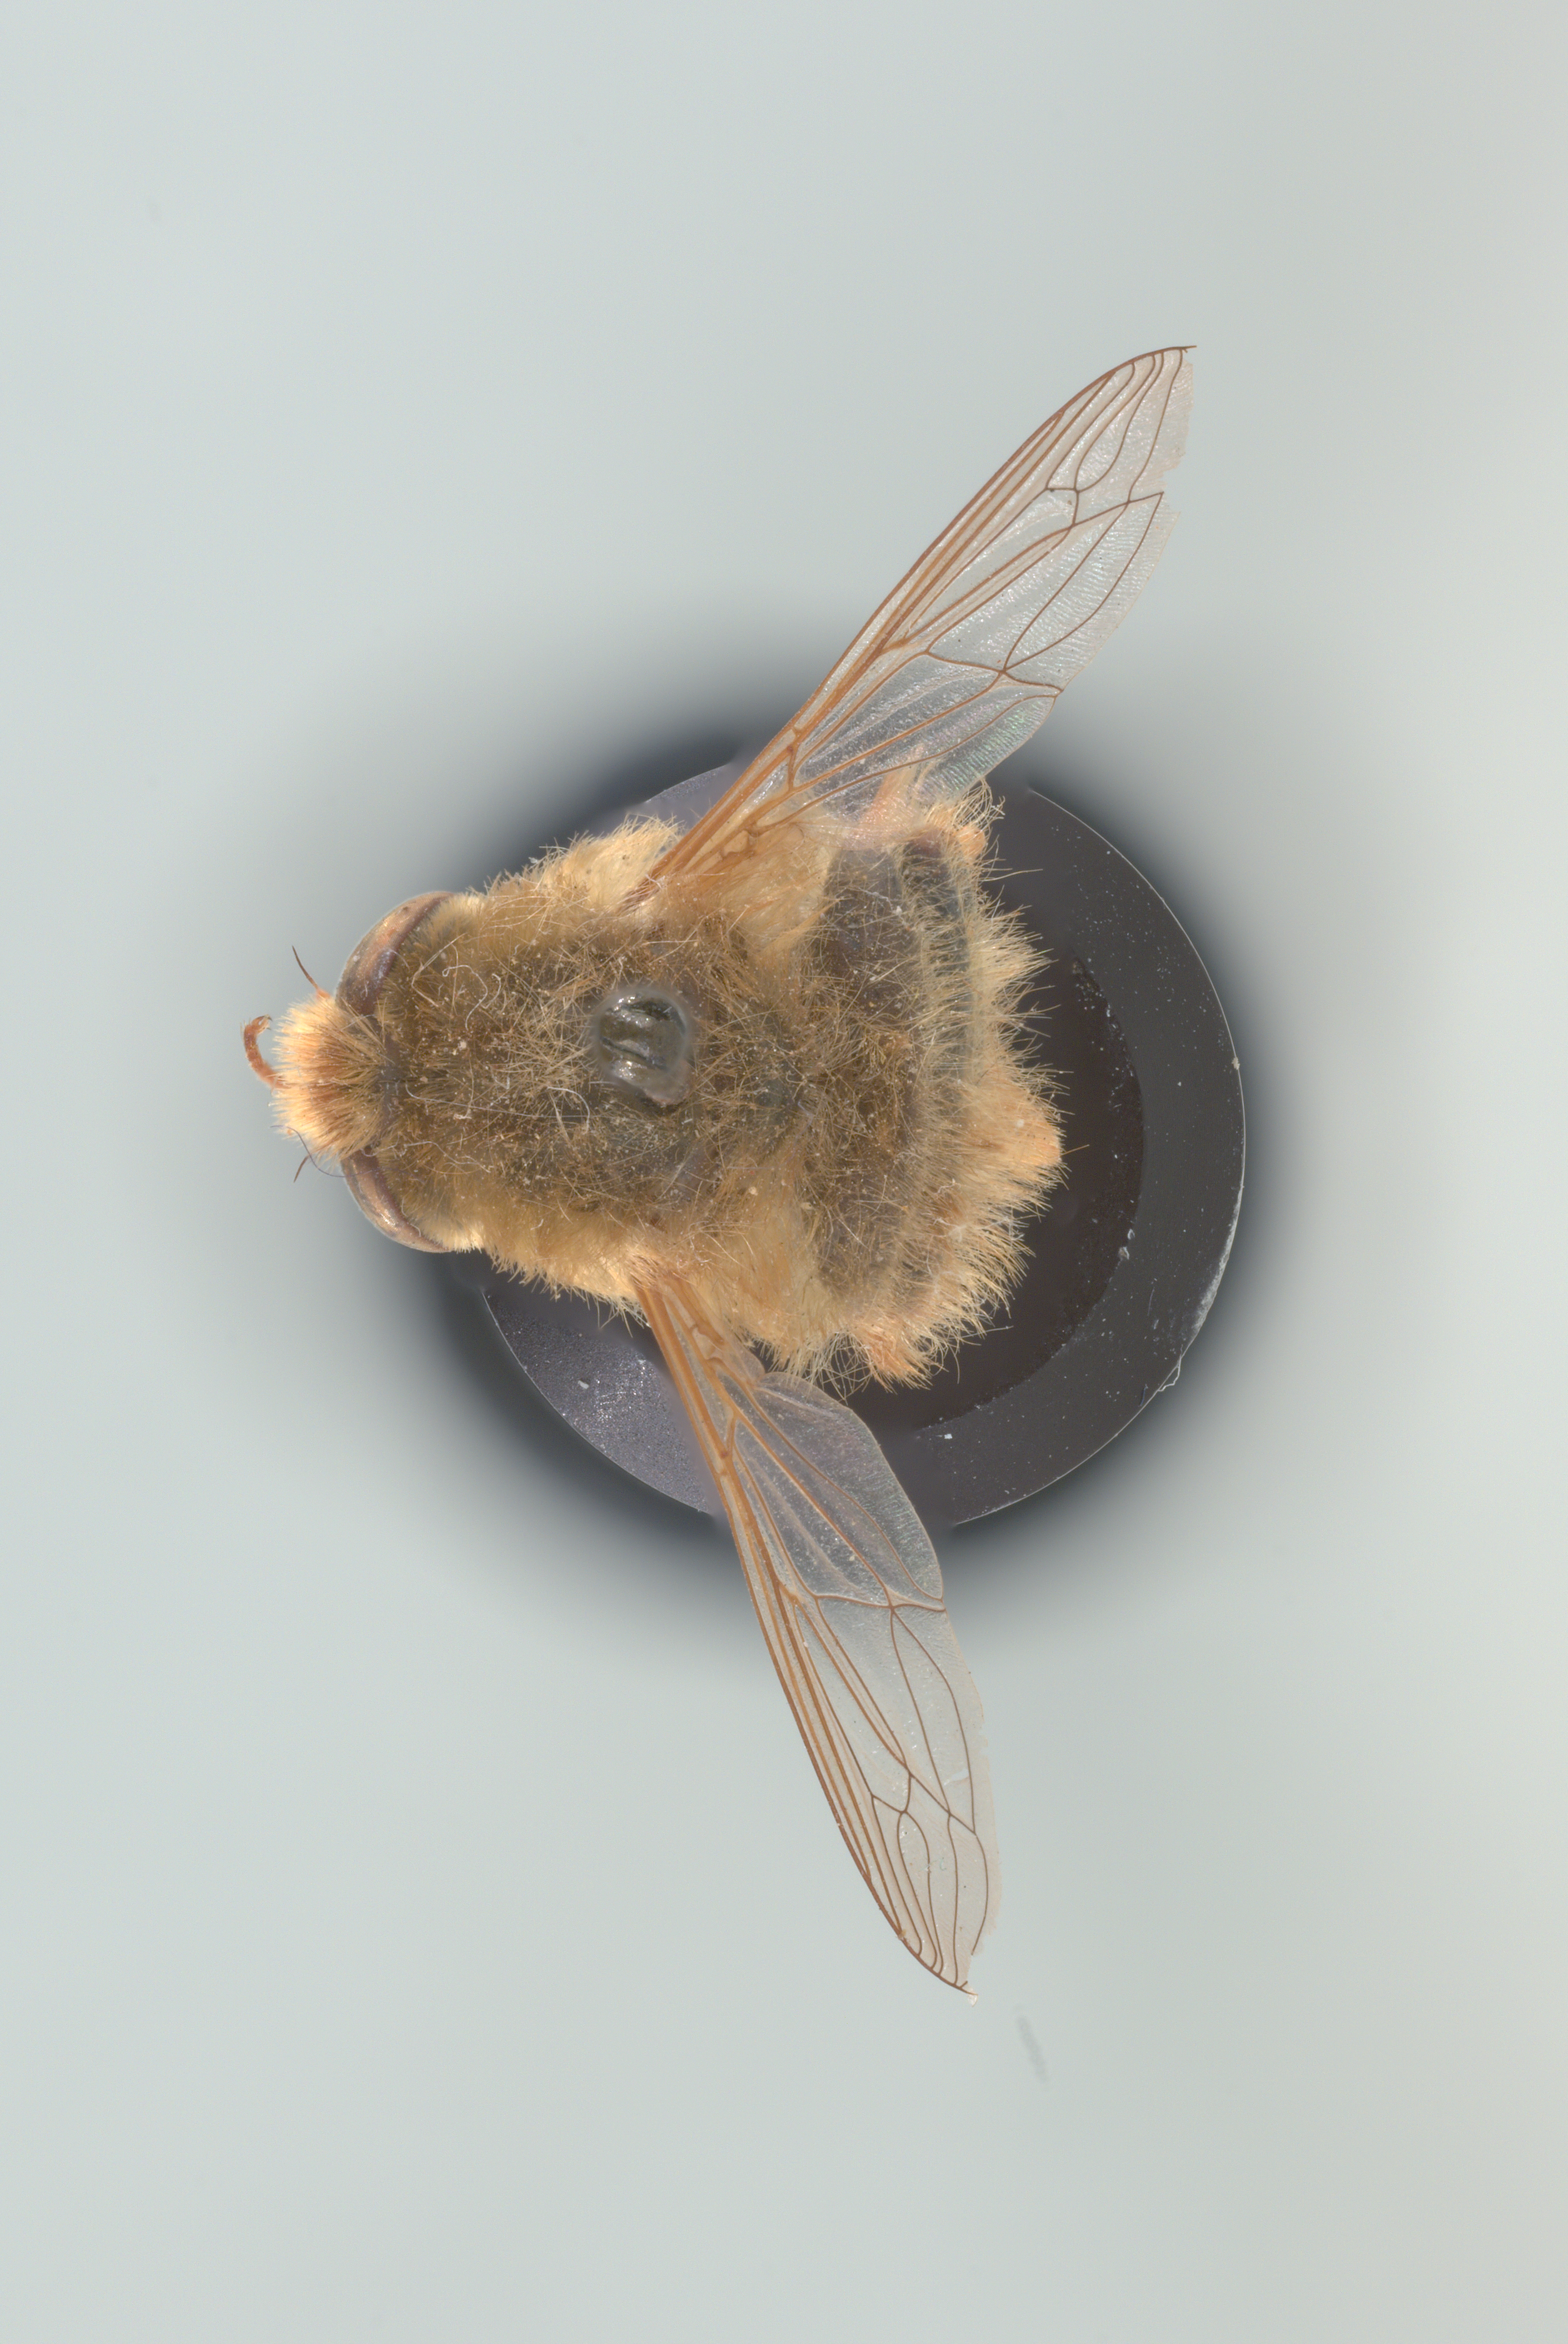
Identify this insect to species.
Neorhynchocephalus mendozanus
